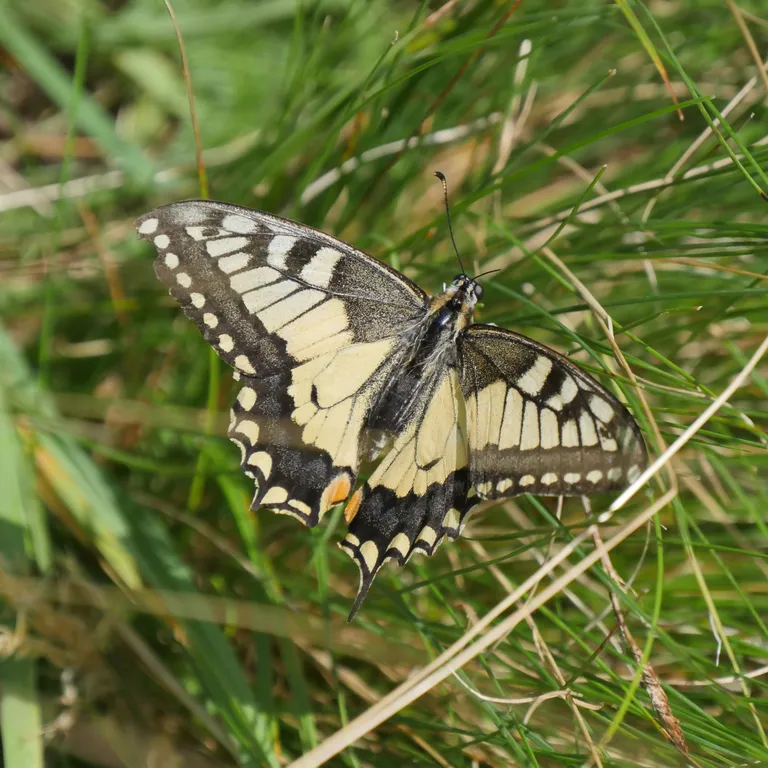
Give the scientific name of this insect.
Papilio machaon
